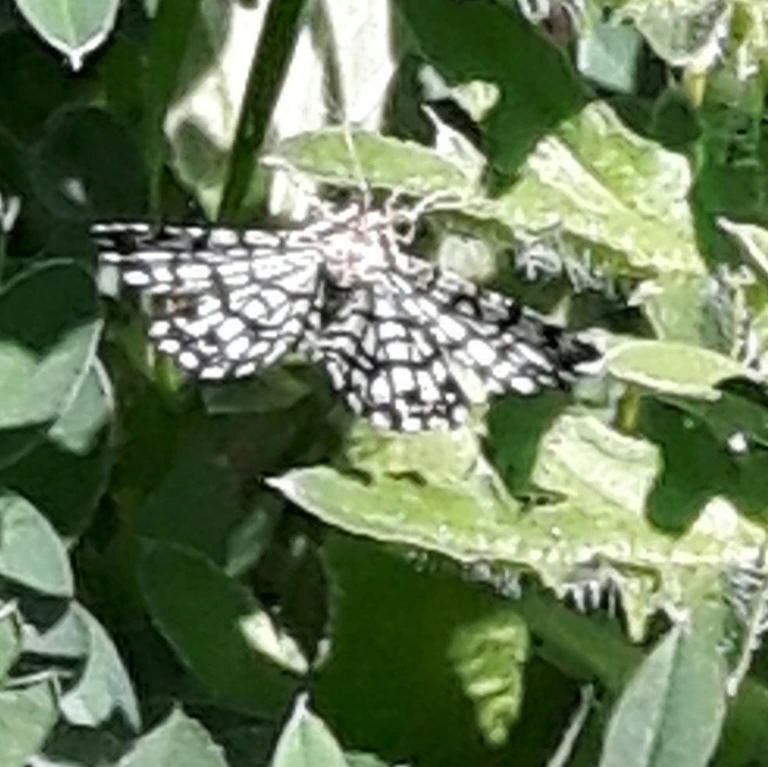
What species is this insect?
Chiasmia clathrata
